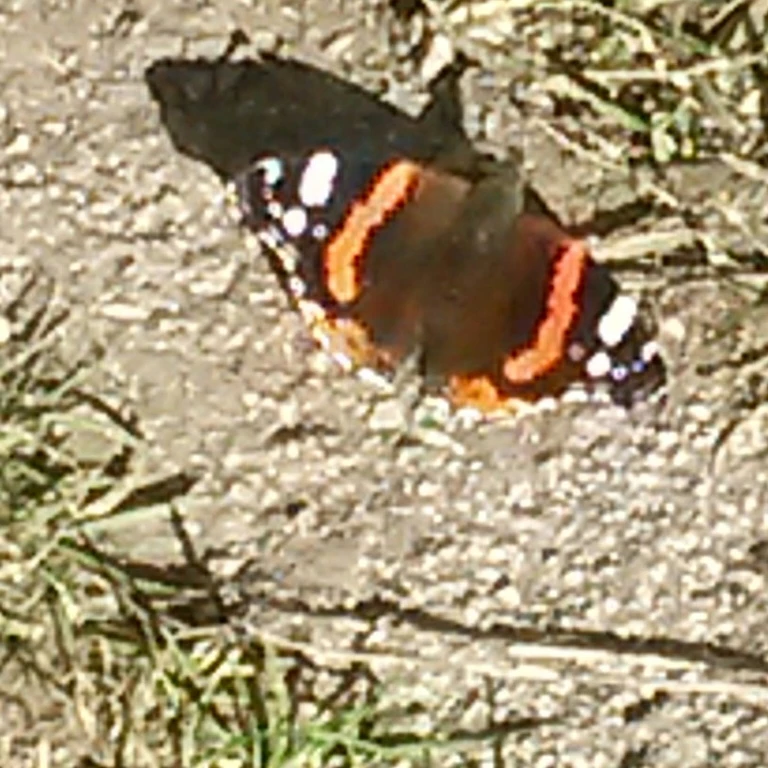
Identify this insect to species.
Vanessa atalanta
